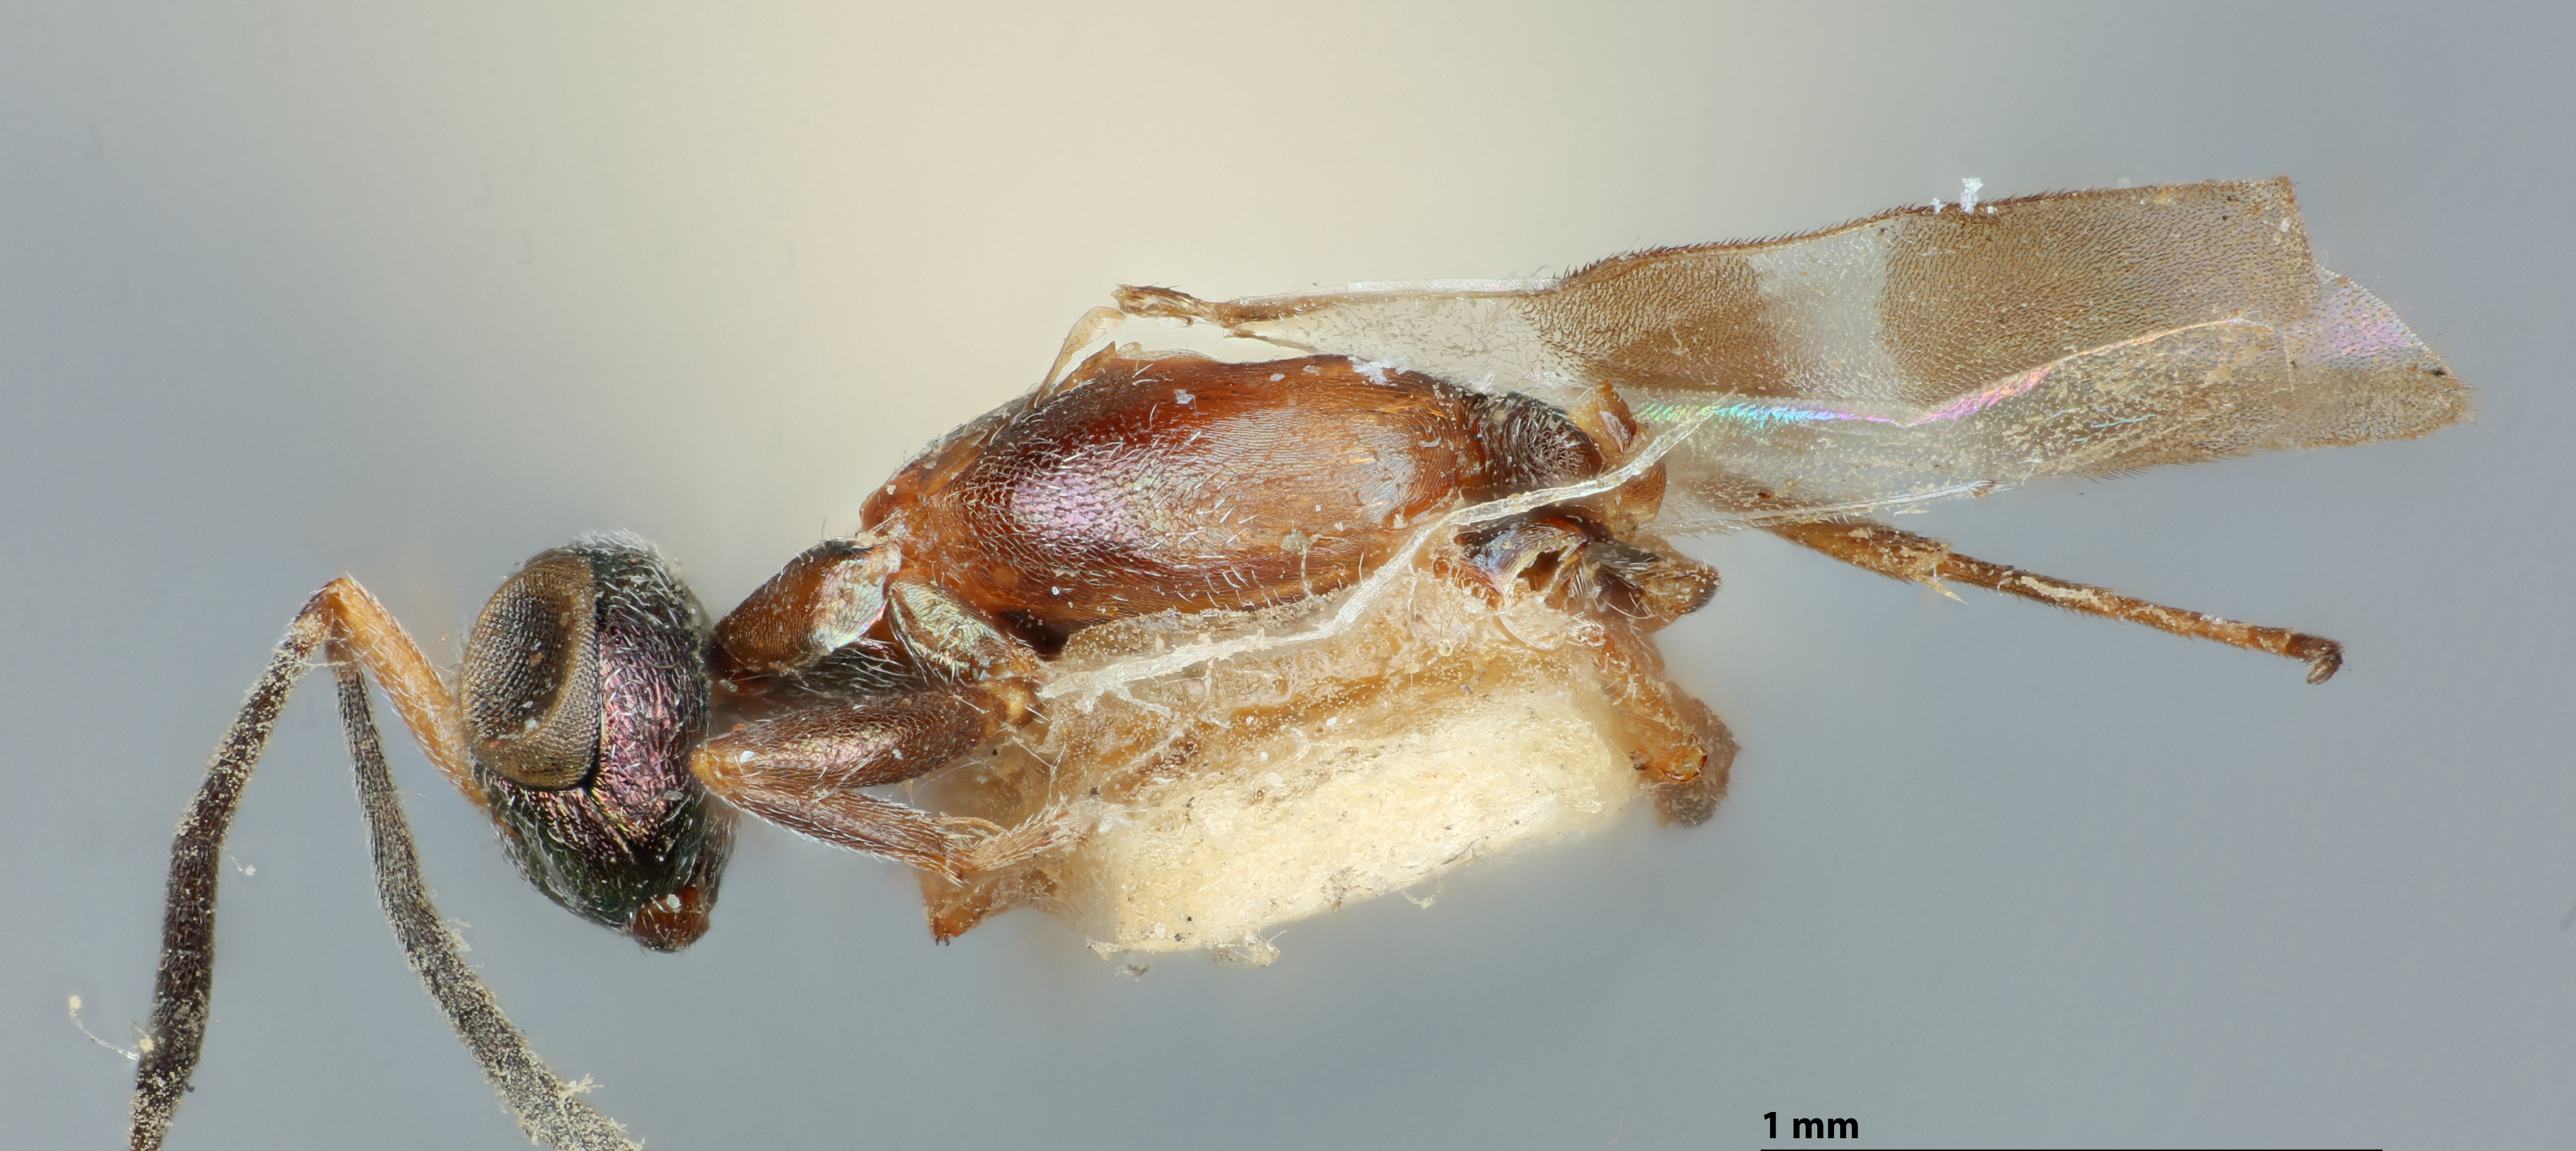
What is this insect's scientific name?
Eupelmus mantis
